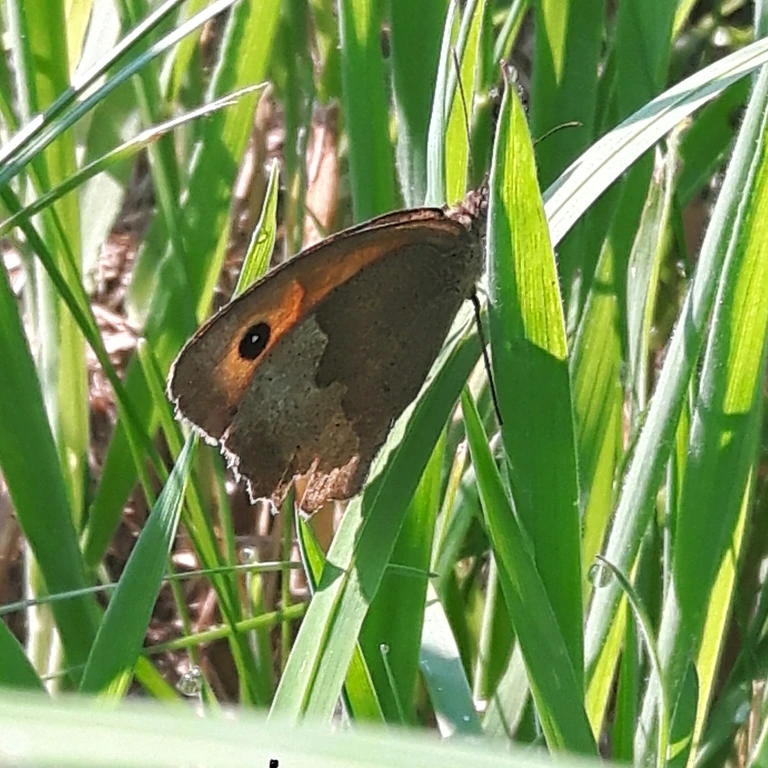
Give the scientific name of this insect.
Maniola jurtina
